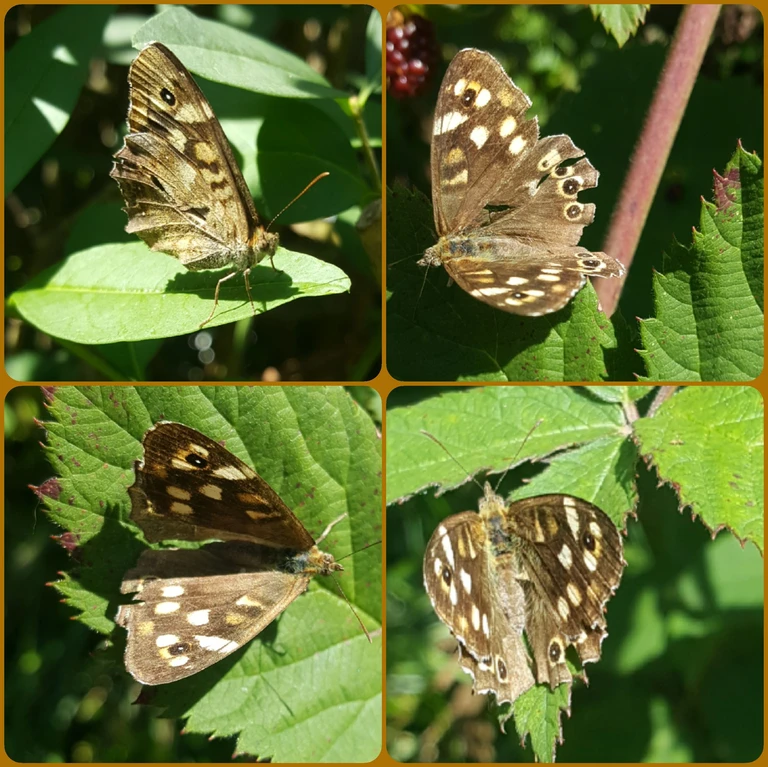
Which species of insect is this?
Pararge aegeria
